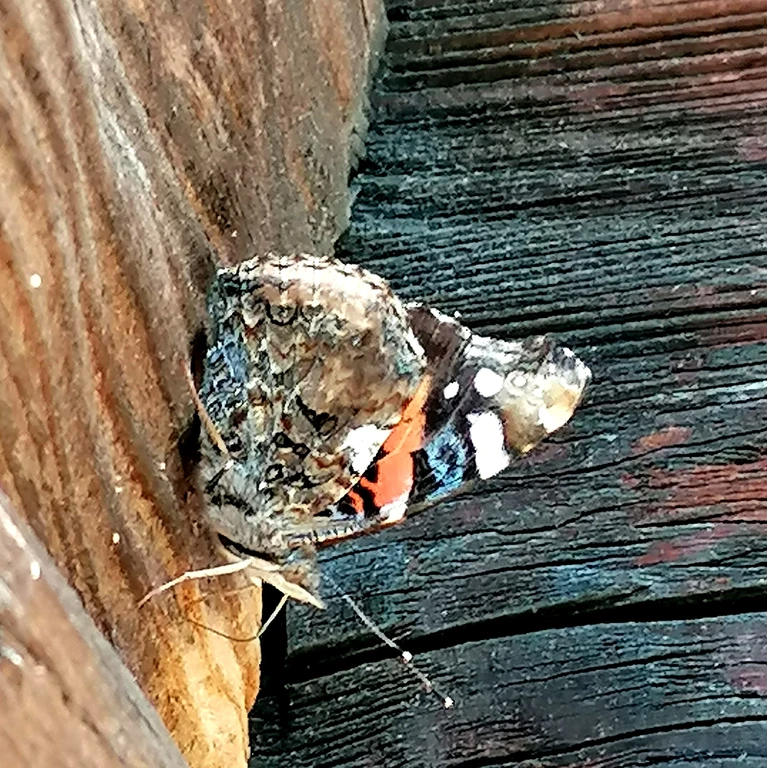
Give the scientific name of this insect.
Vanessa atalanta
